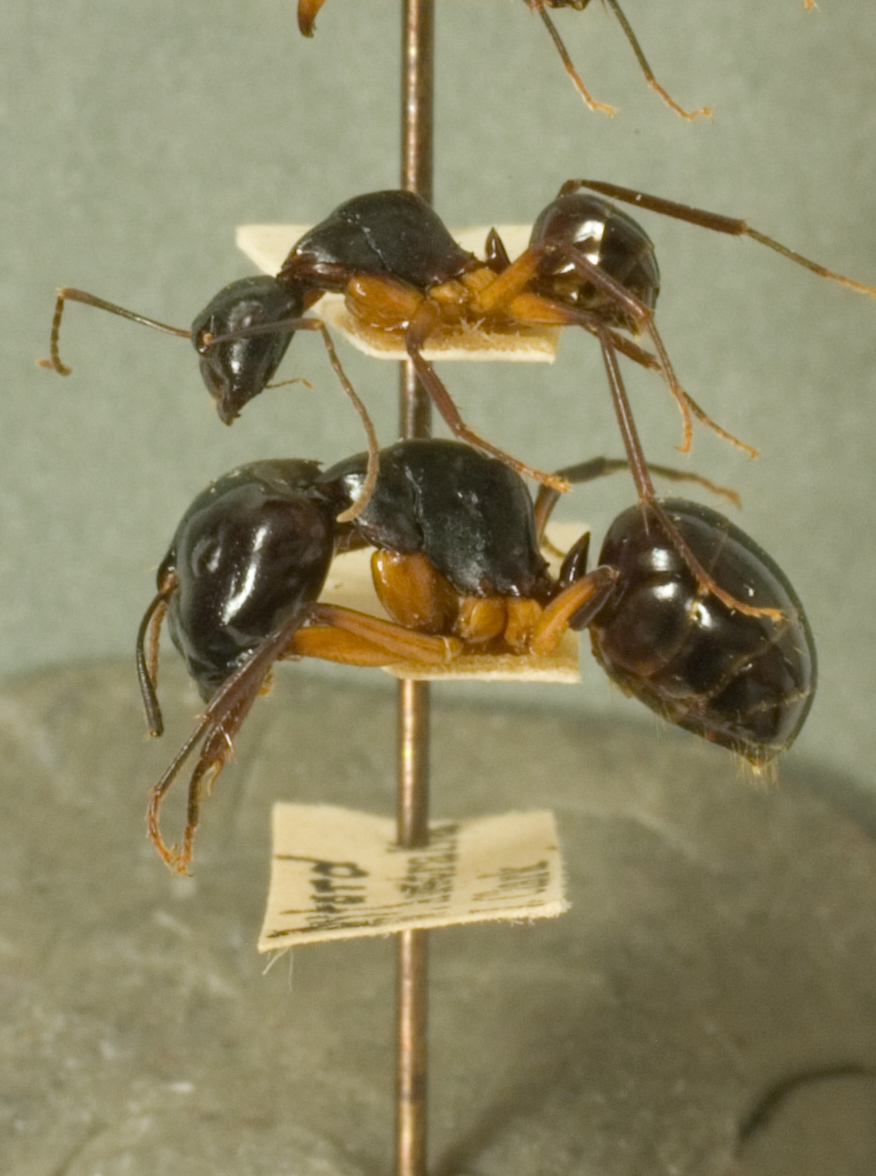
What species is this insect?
Camponotus tumidus
